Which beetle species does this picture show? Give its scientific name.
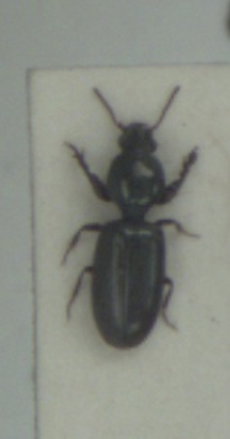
Dyschirius salinus
